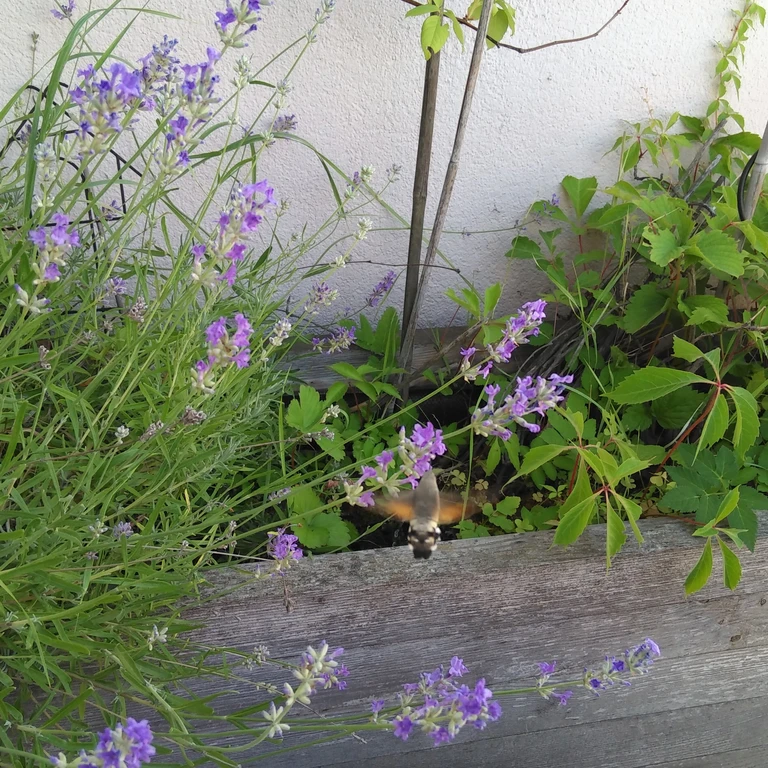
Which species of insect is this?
Macroglossum stellatarum
